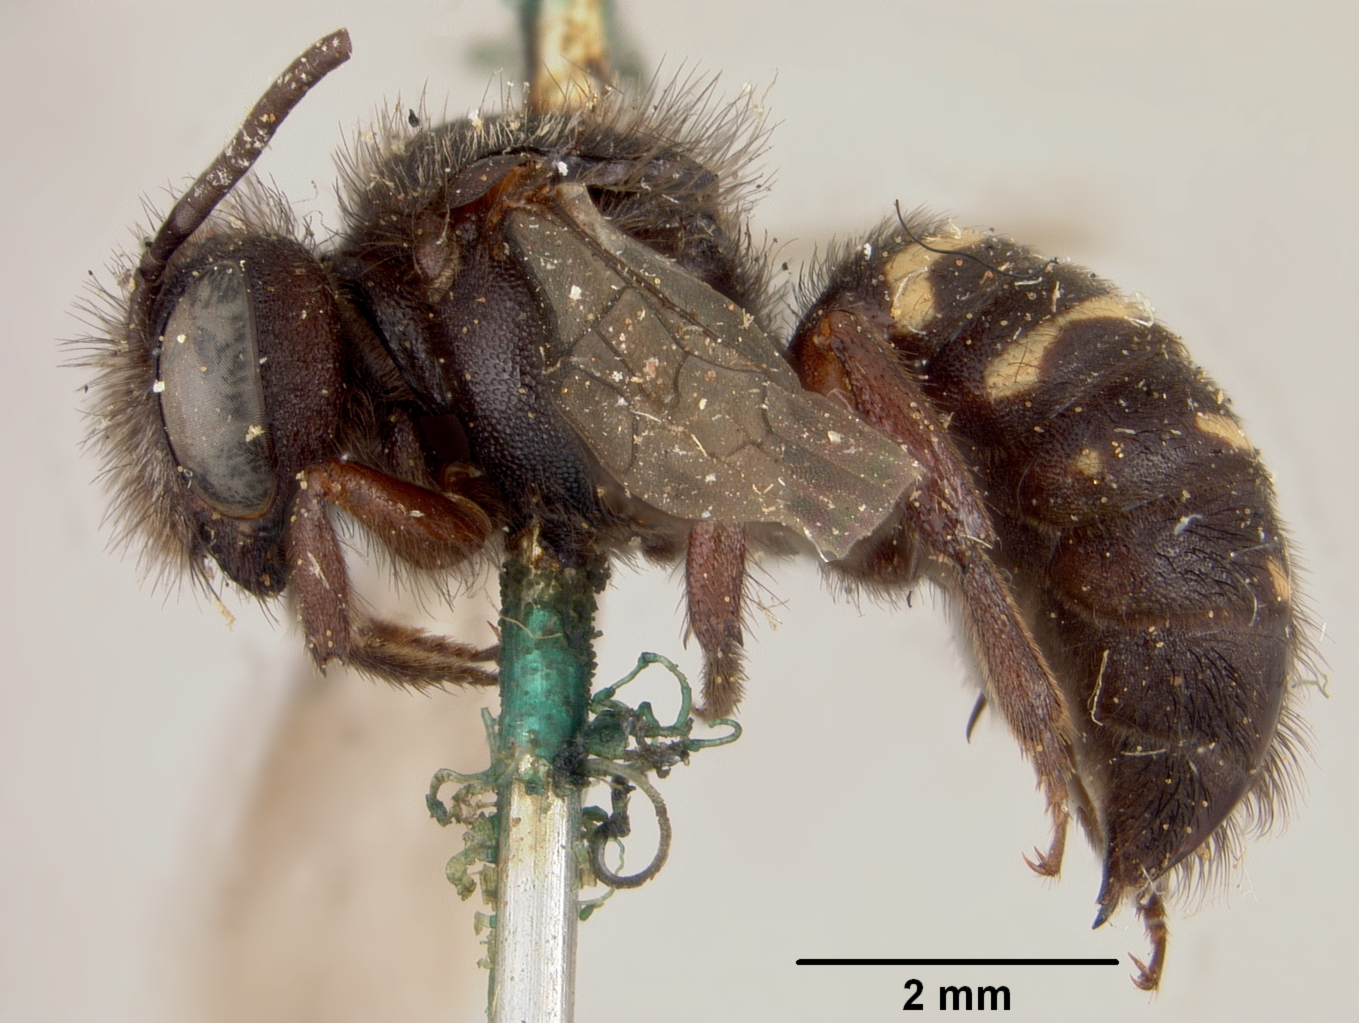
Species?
Stelis rubi
